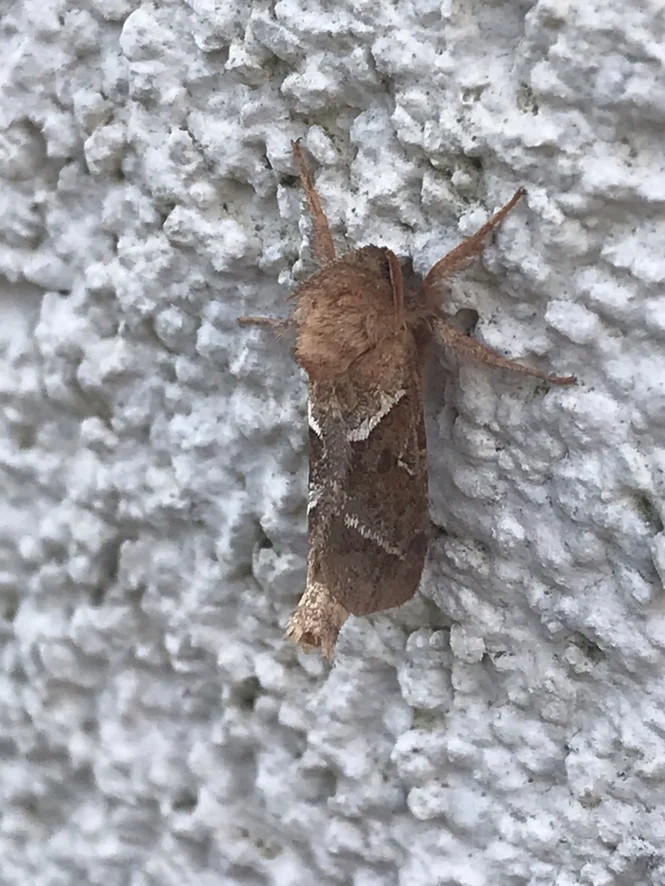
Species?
Triodia sylvina
